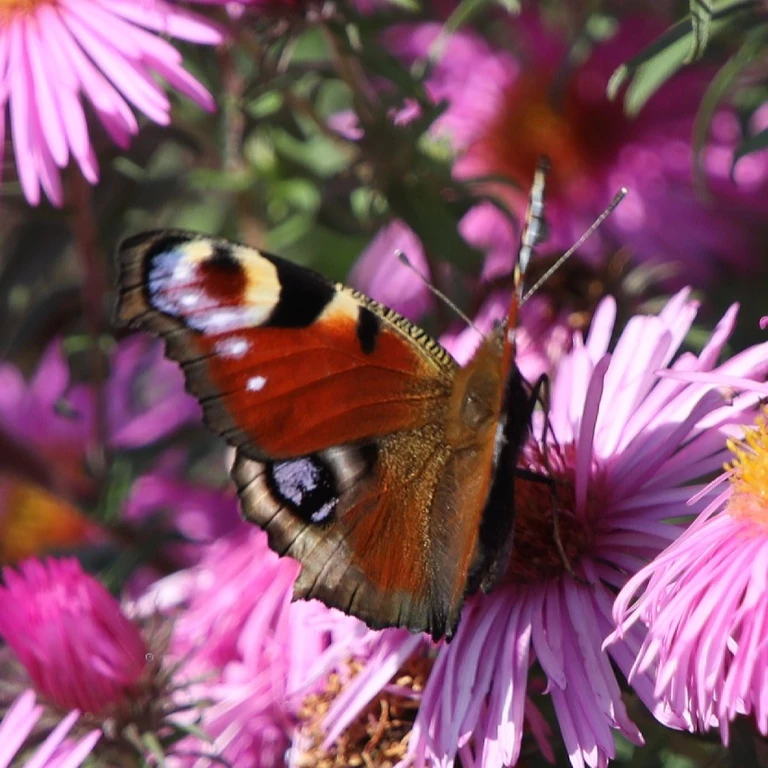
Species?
Aglais io
